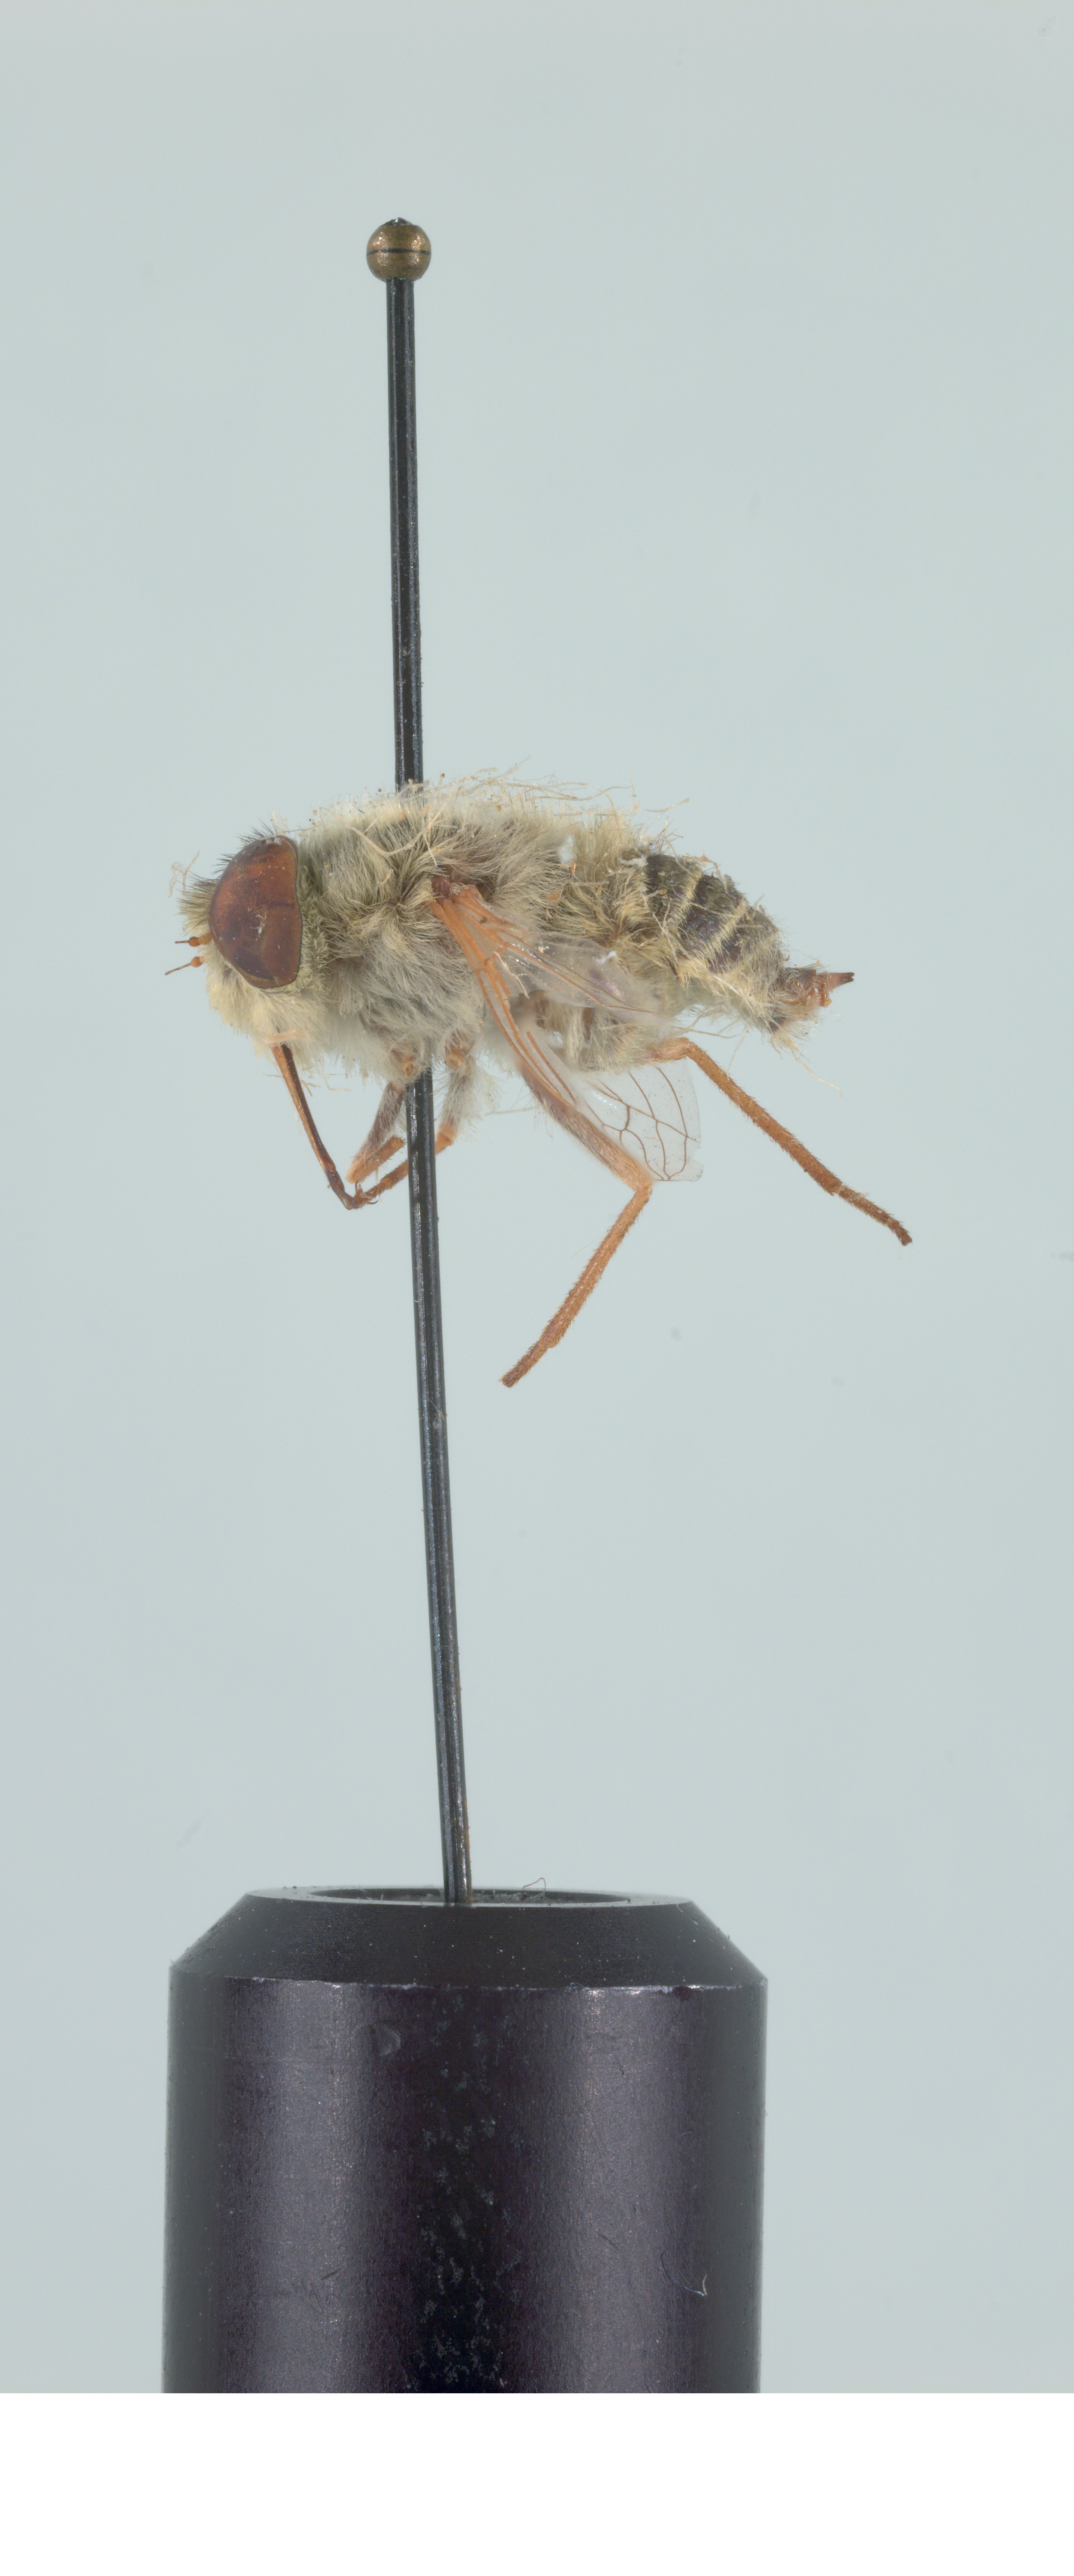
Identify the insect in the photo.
Neorhynchocephalus sackenii
